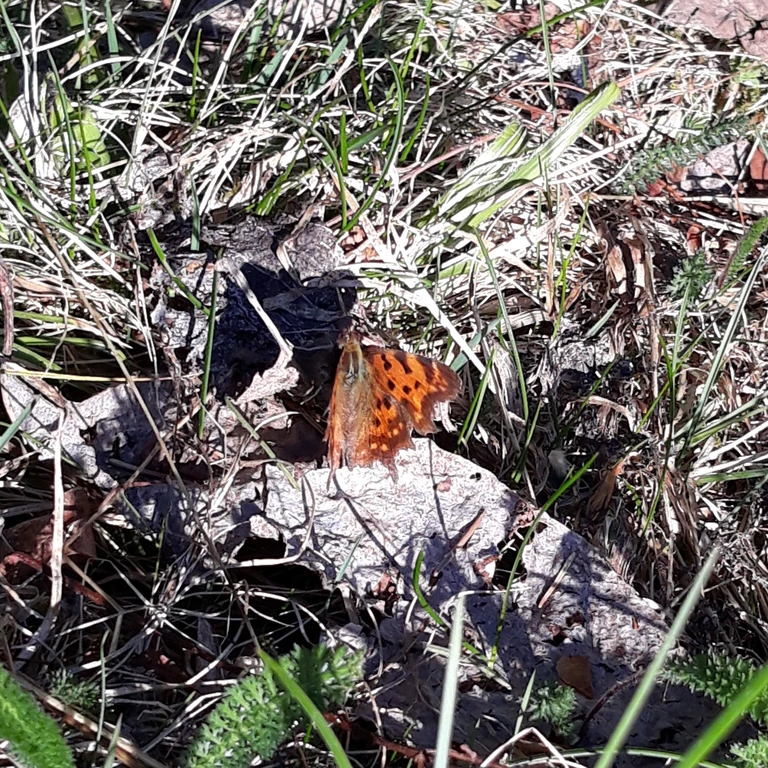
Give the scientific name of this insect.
Polygonia c-album
